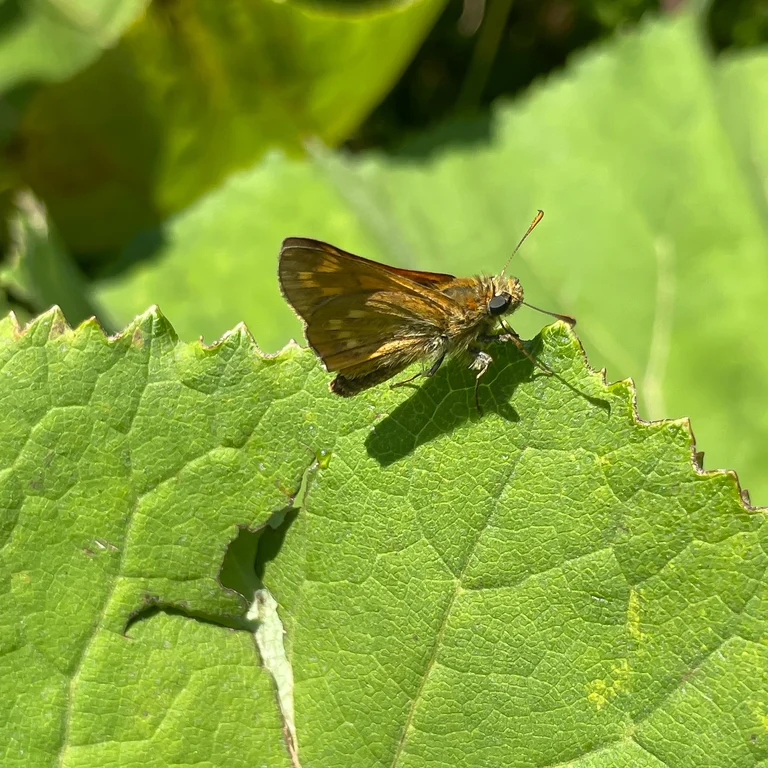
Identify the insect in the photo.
Ochlodes sylvanus (also Ochlodes venata)
